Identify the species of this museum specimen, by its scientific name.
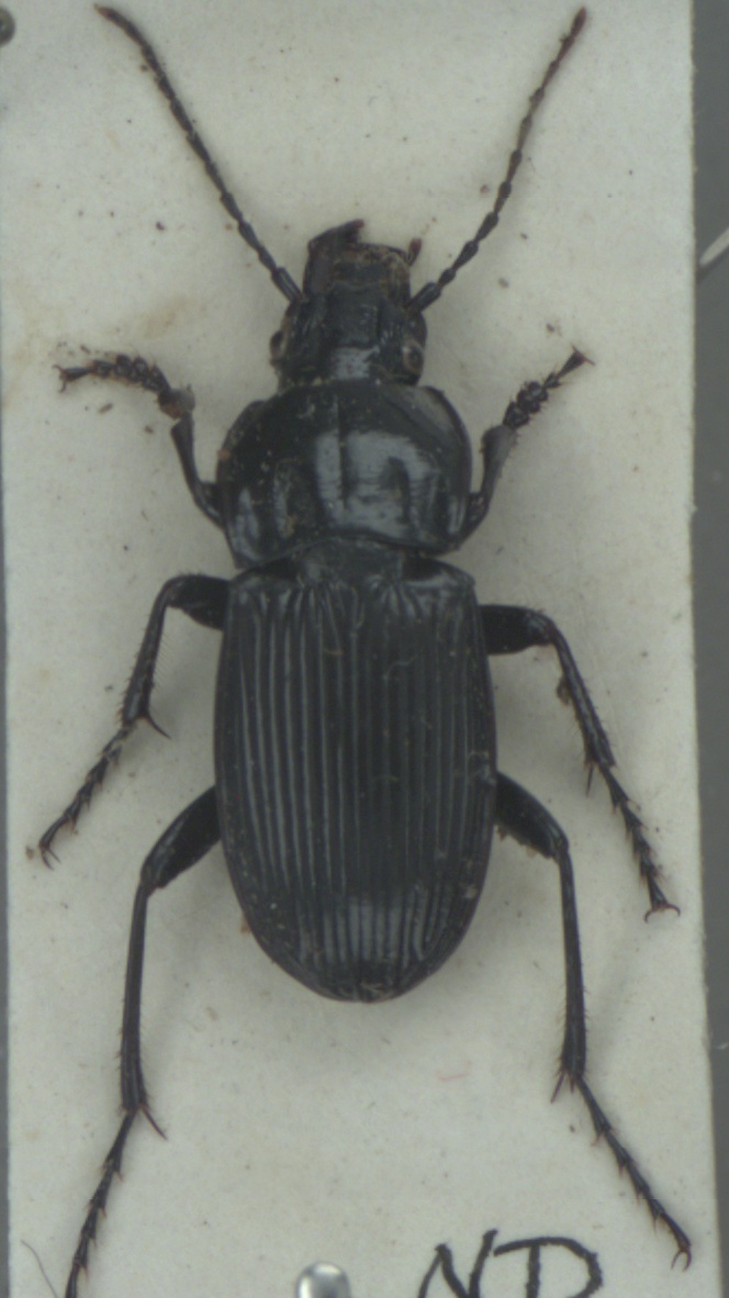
Abax parallelepipedus
